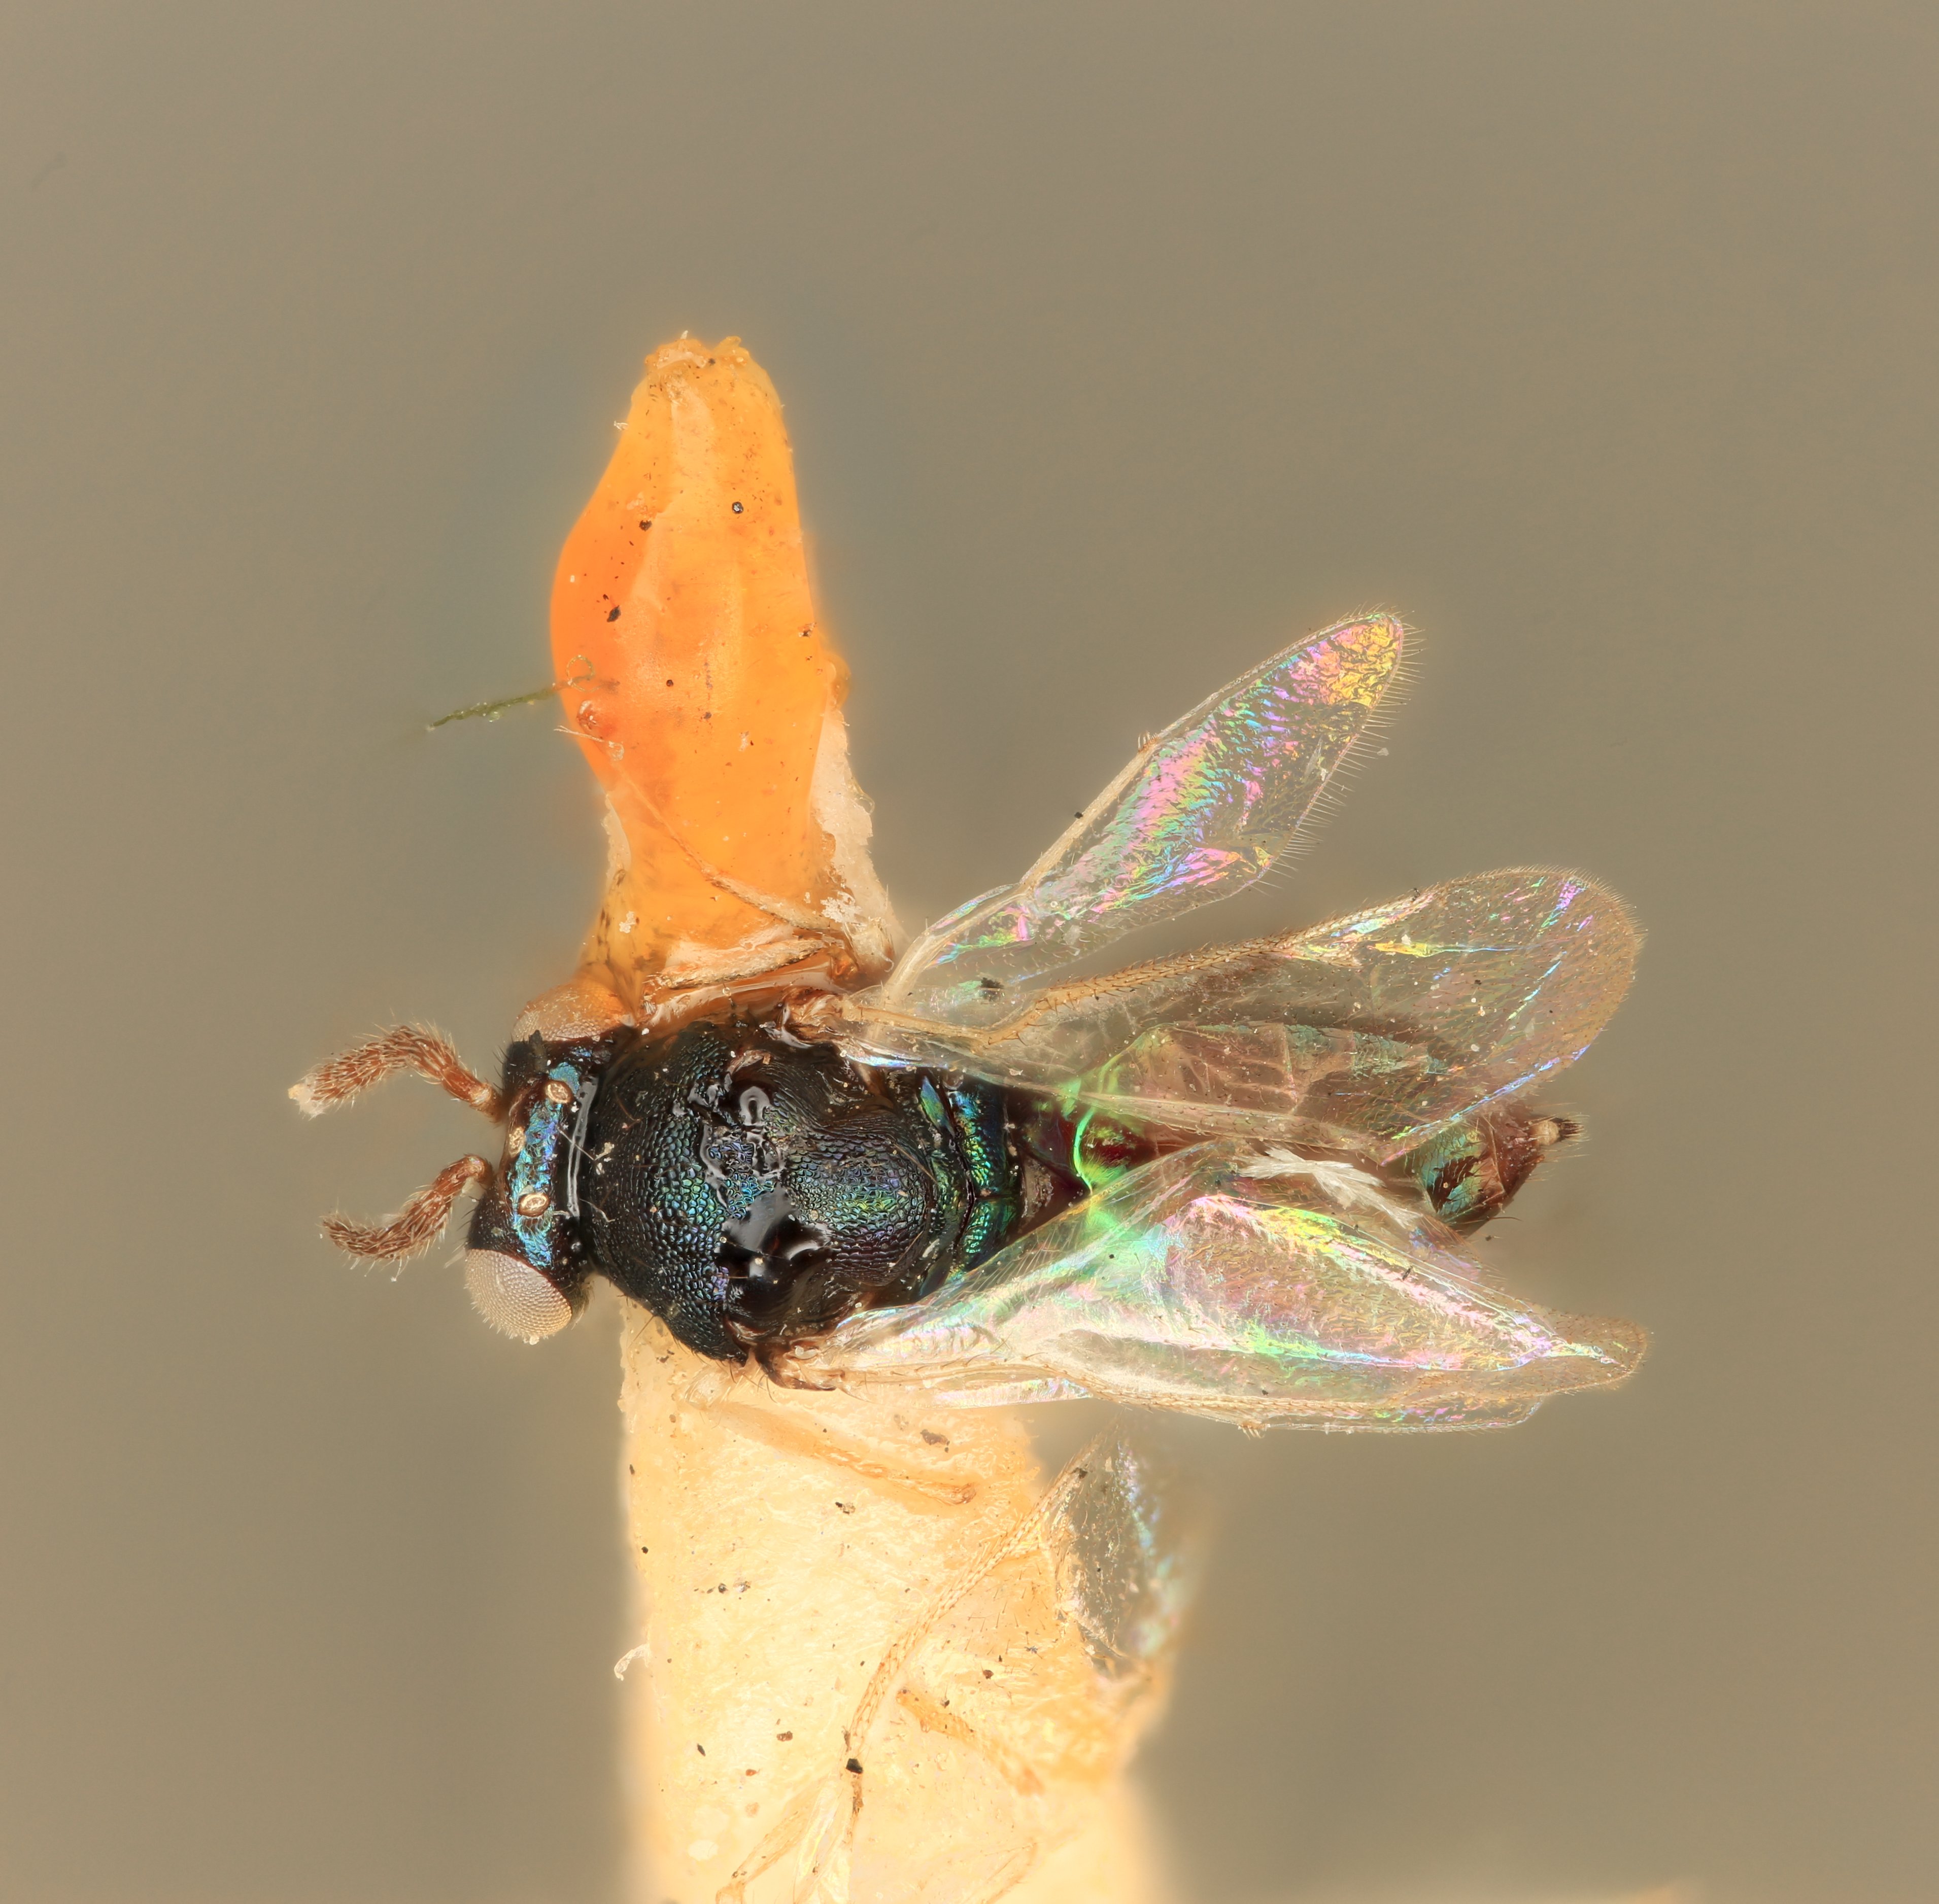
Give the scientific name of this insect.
Pardiaulomella lbseni
